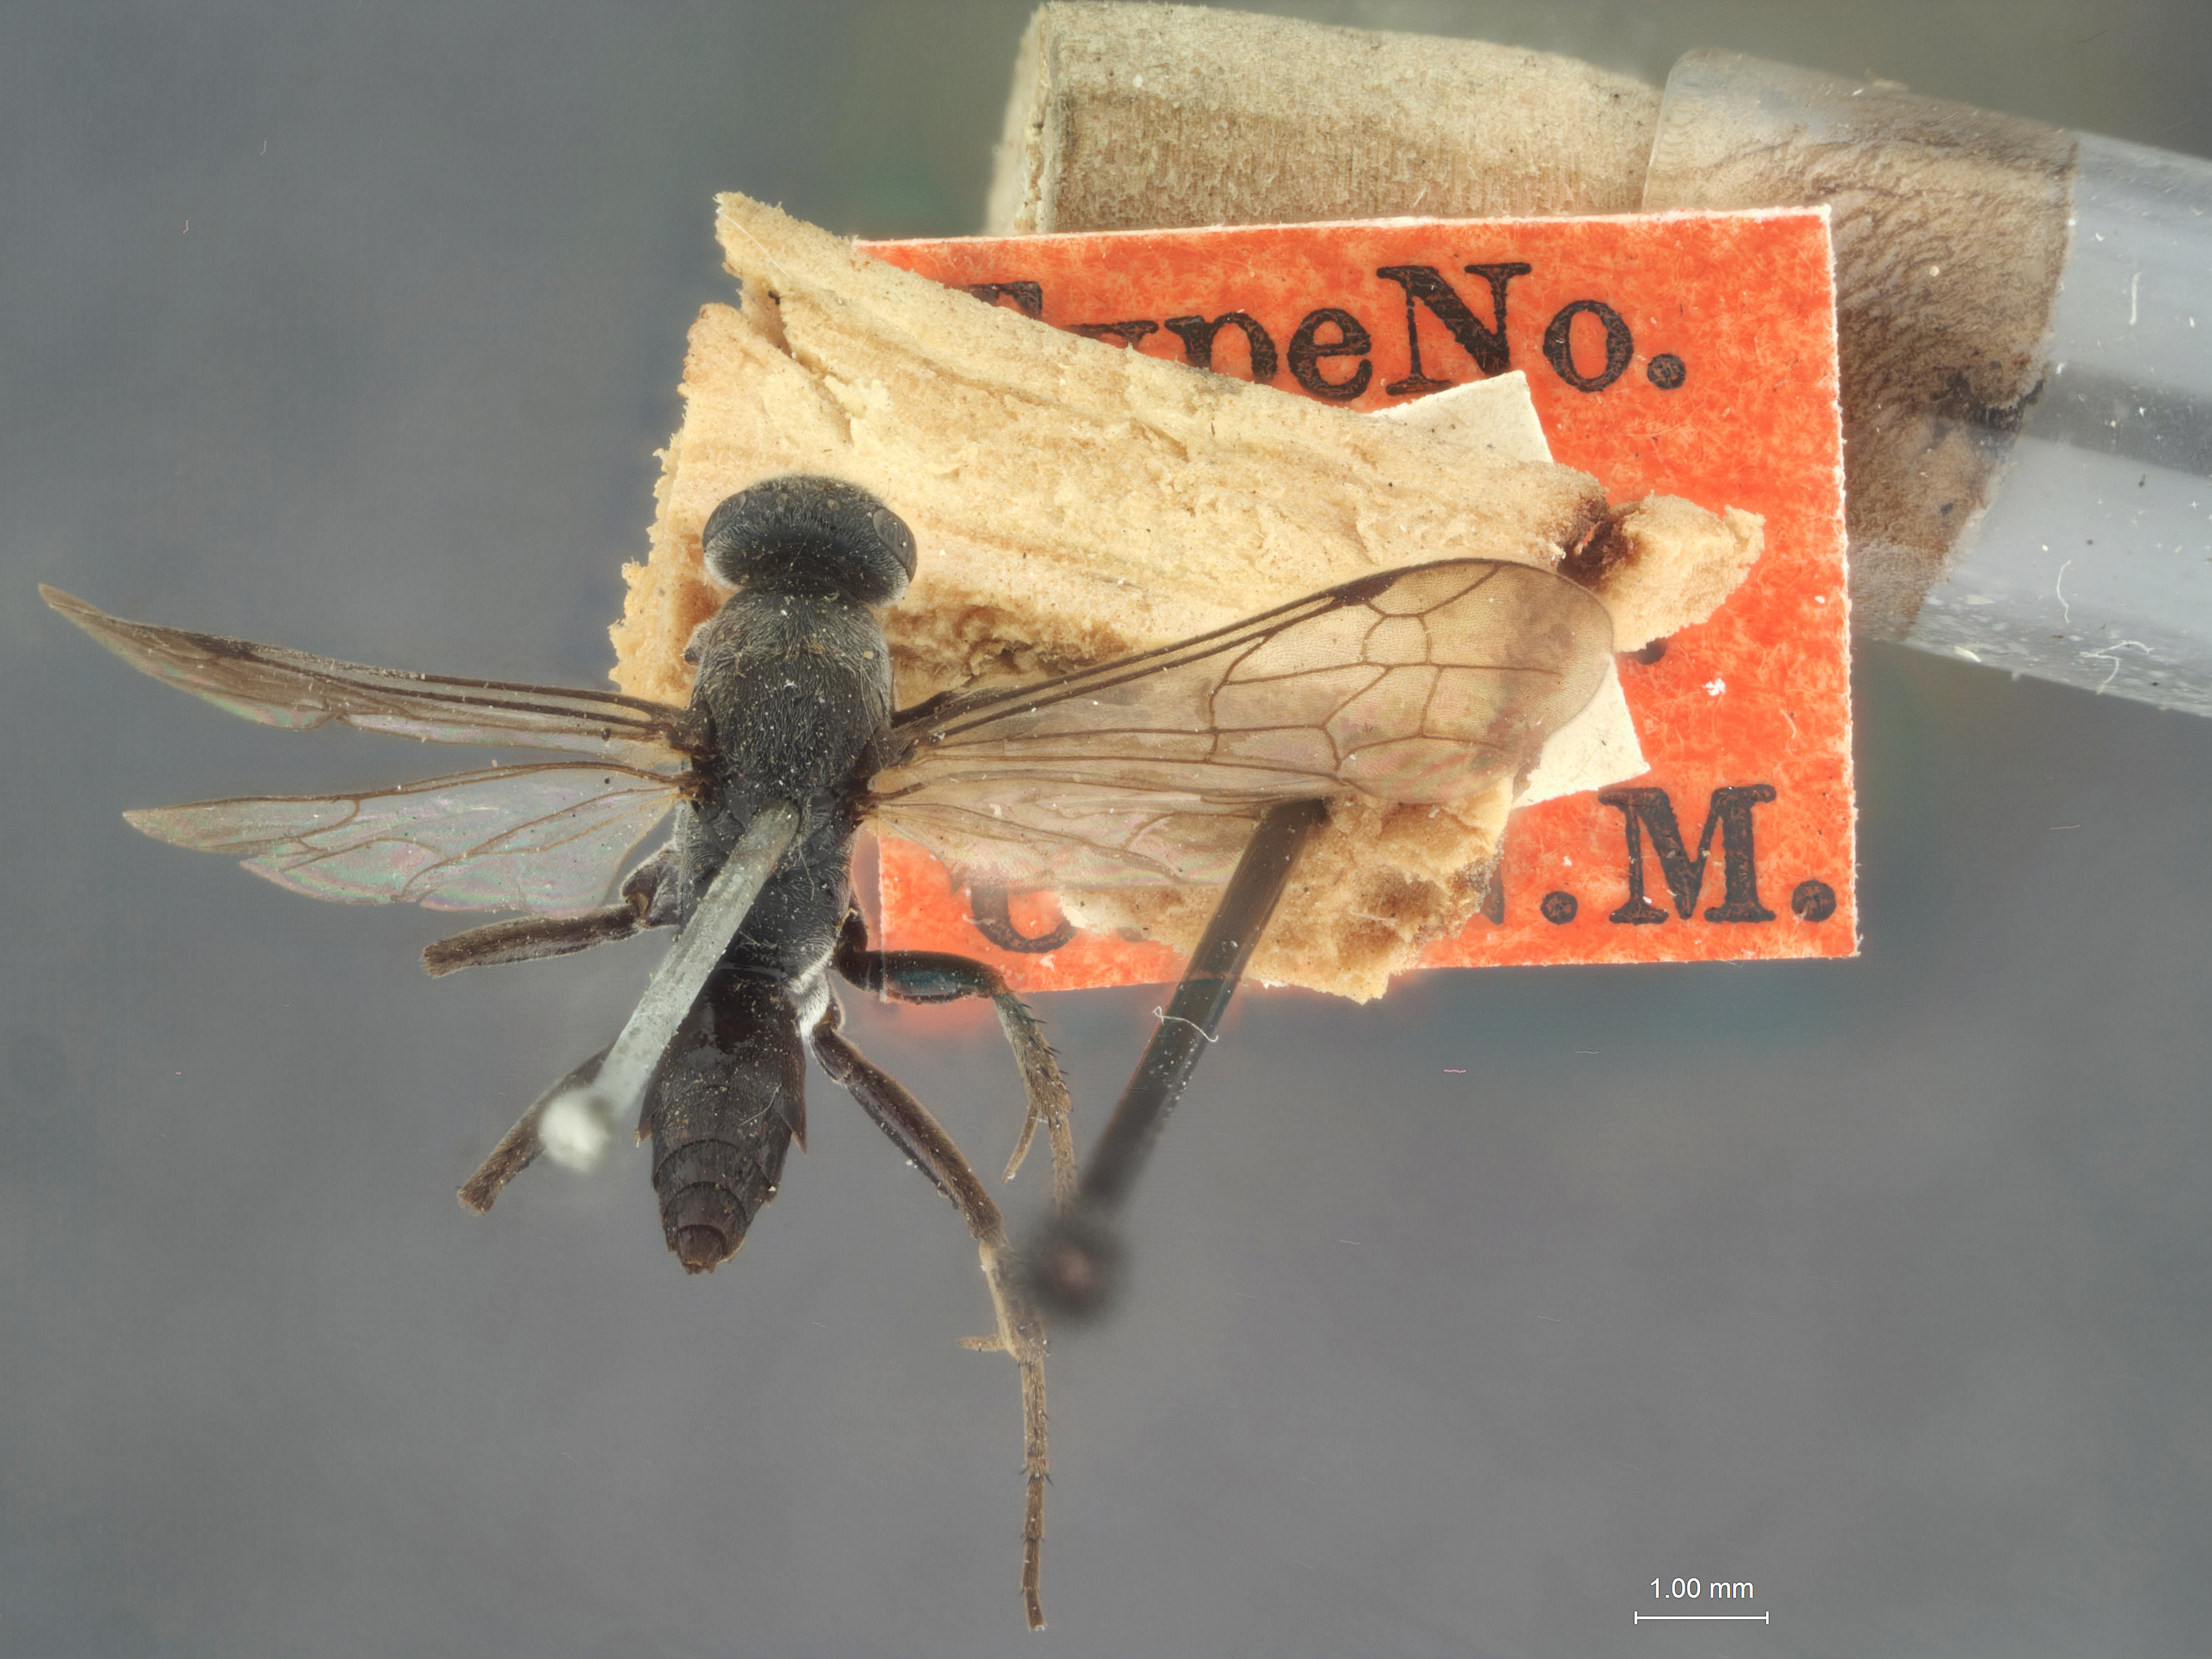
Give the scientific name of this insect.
Actenopoda rileyi
